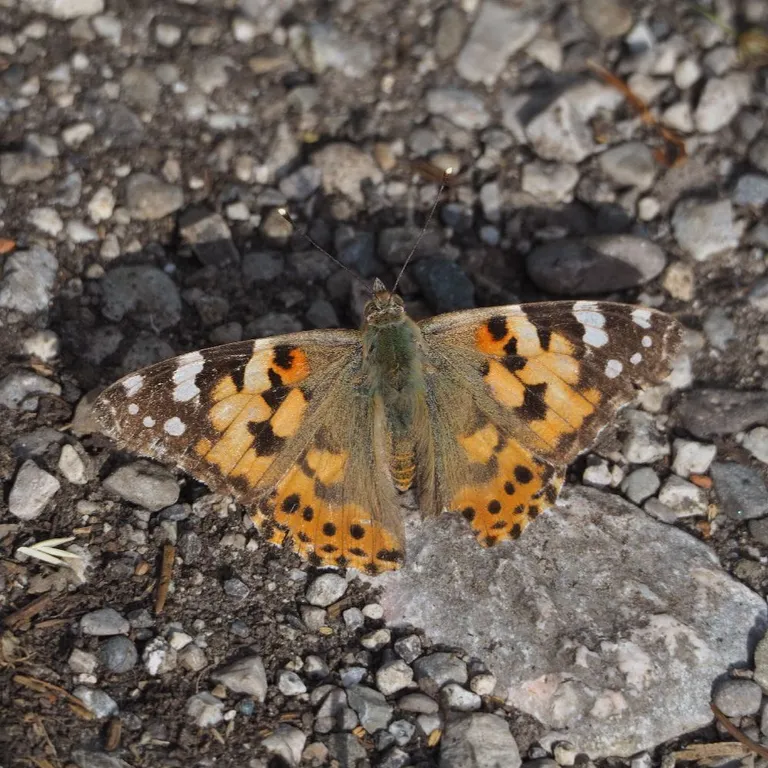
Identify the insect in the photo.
Vanessa cardui
